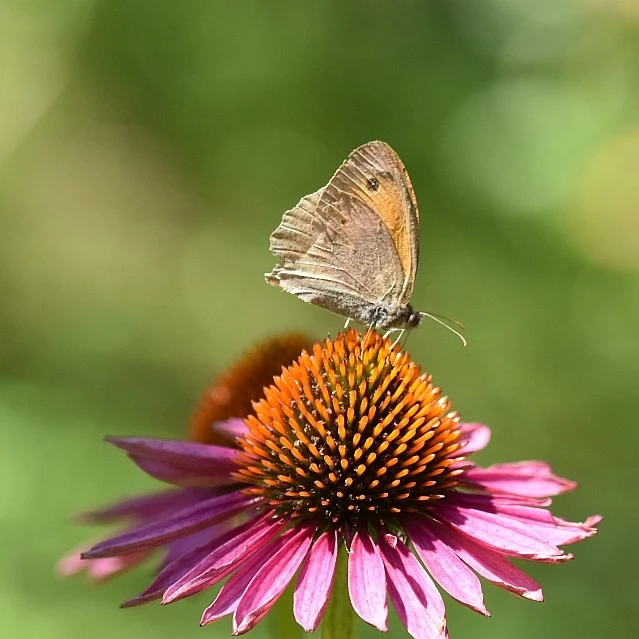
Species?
Maniola jurtina
